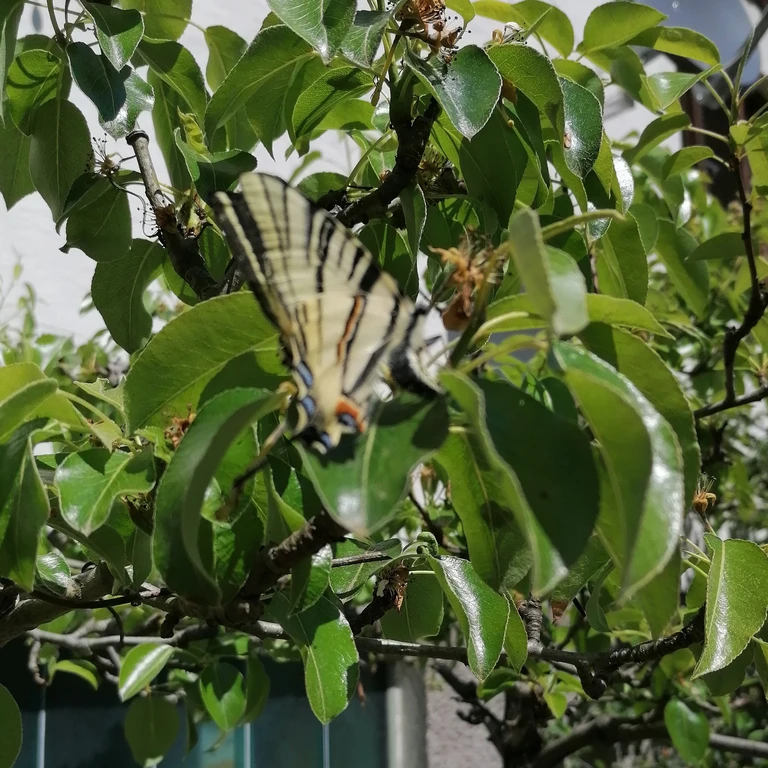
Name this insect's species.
Iphiclides podalirius
